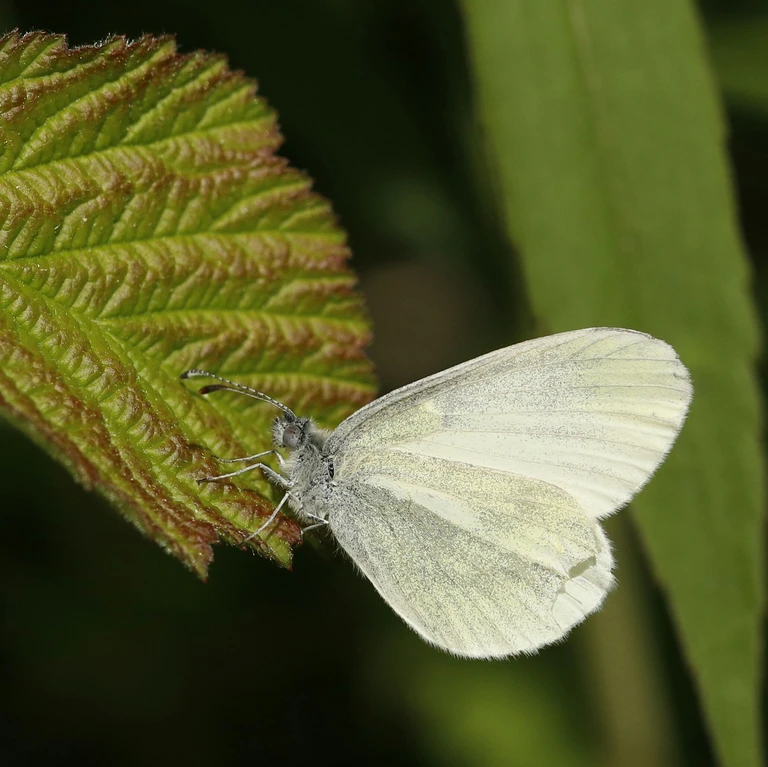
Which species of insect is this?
Leptidea sinapis/juvernica
